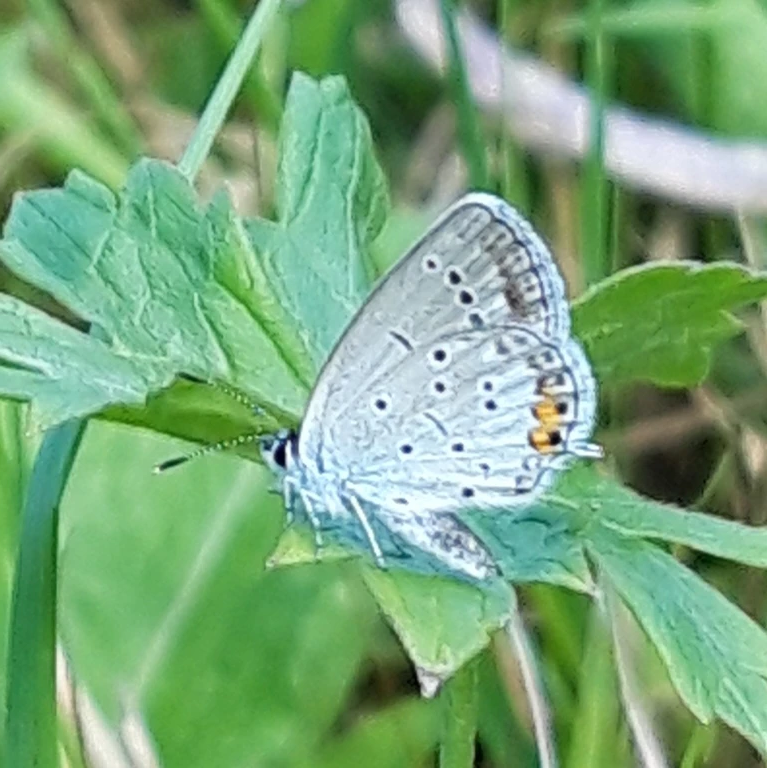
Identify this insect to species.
Cupido argiades (also Elkalyce argiades)
